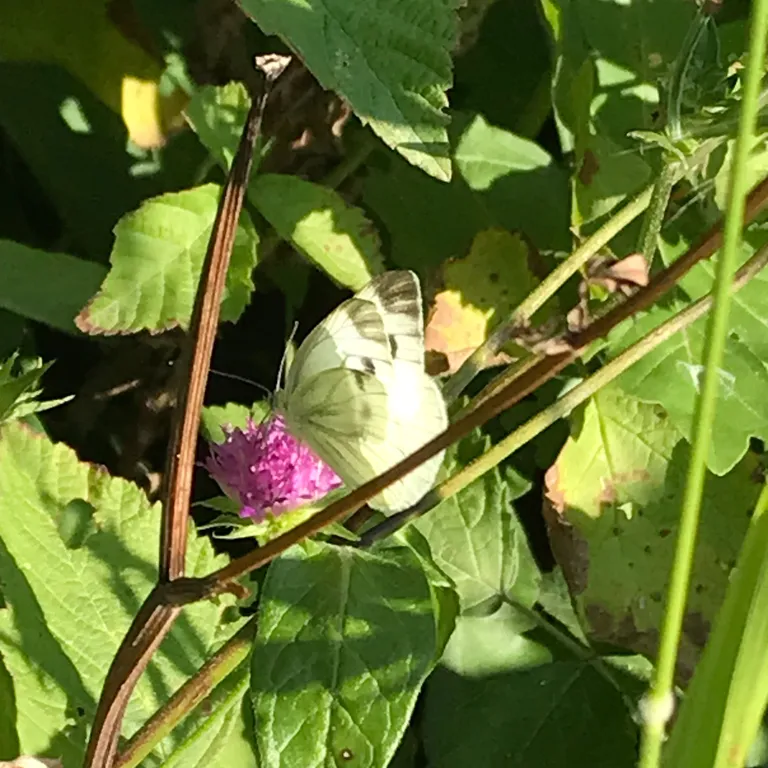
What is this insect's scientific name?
Pieris napi
